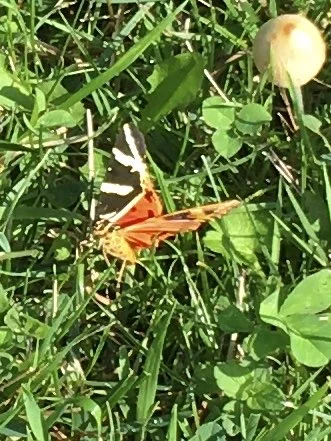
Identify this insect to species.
Euplagia quadripunctaria
